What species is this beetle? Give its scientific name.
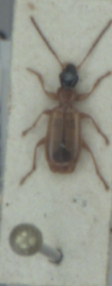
Demetrias monostigma
